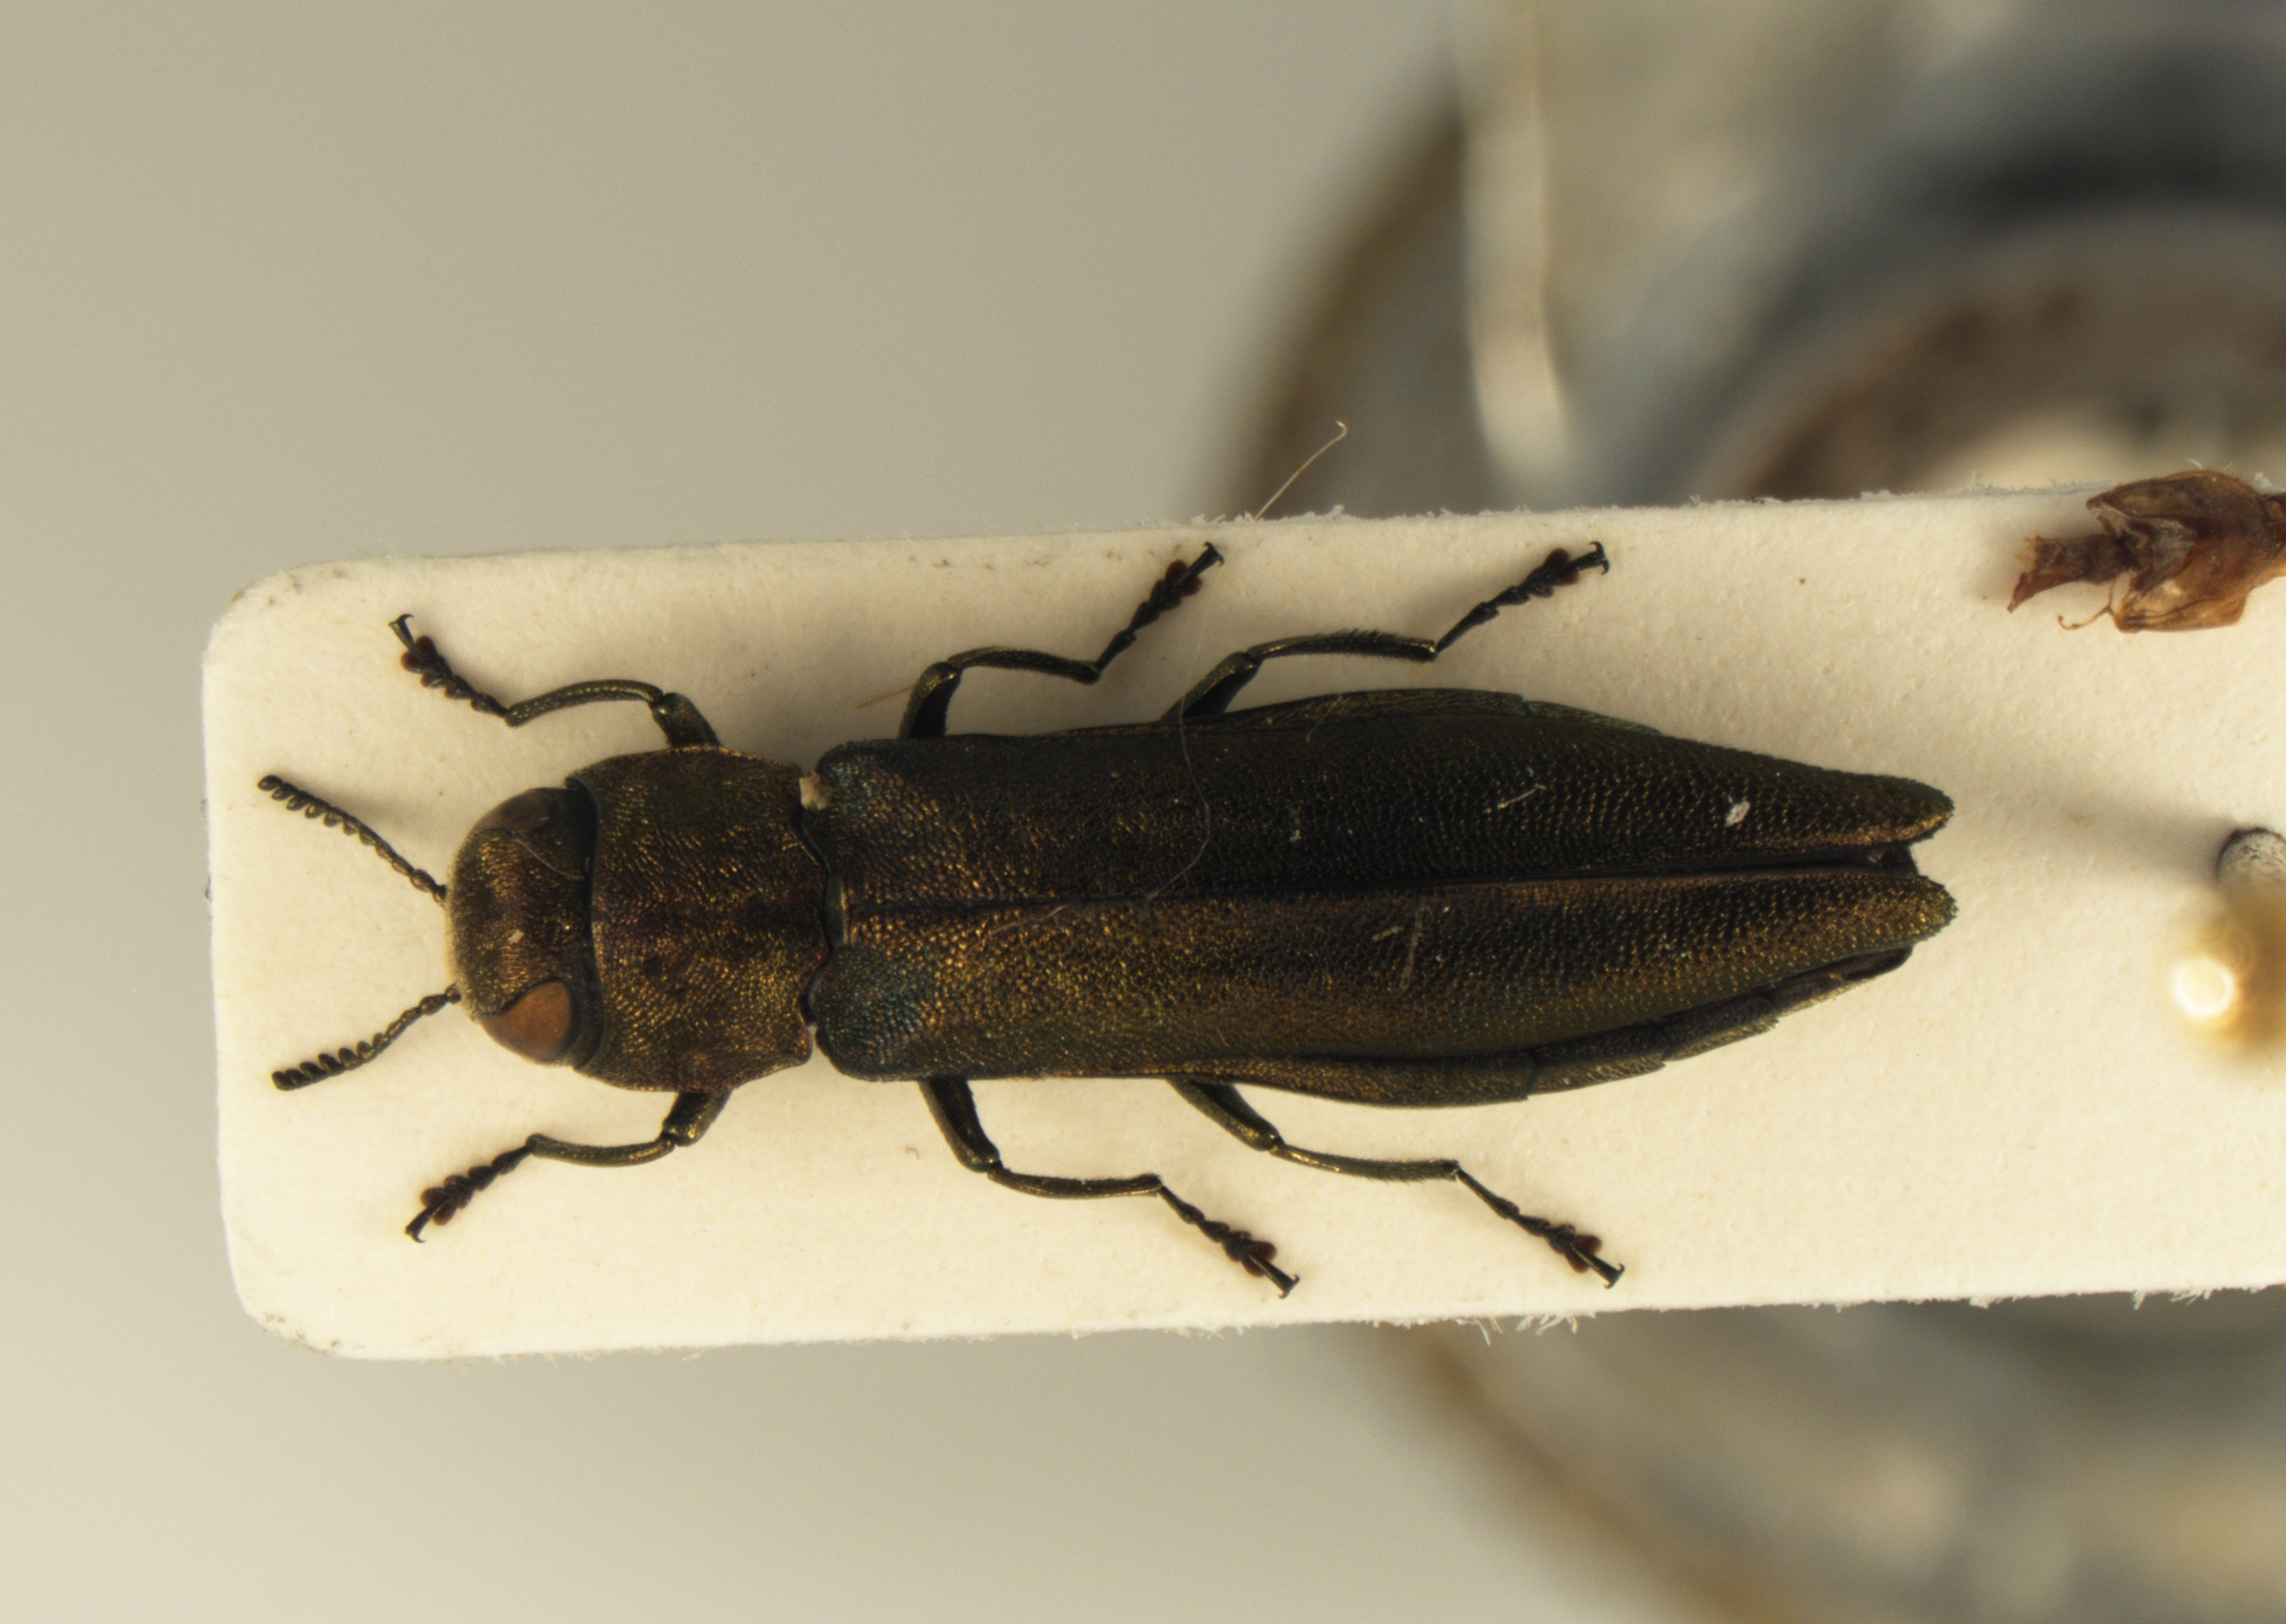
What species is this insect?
Agrilus suvorovi
